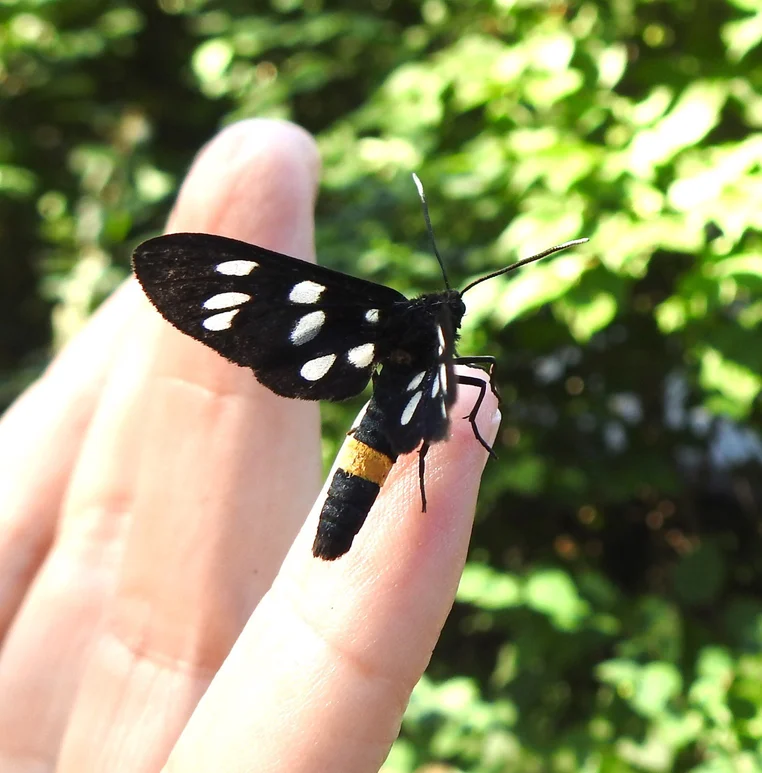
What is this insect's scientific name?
Amata phegea
